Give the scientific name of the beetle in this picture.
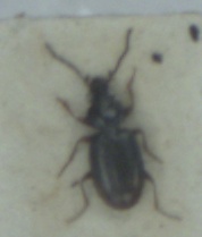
Bembidion guttula
